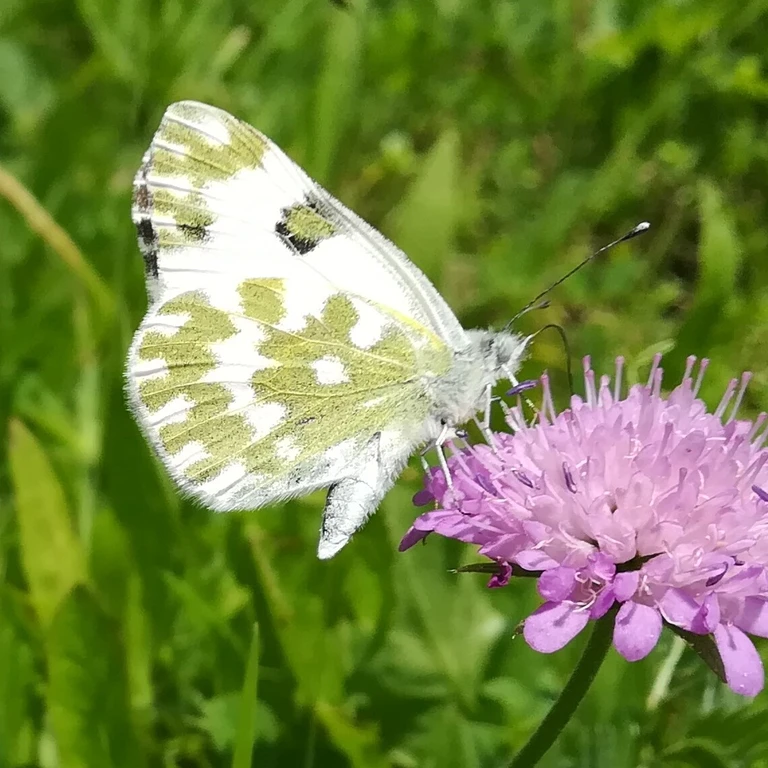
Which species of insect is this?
Pontia edusa
